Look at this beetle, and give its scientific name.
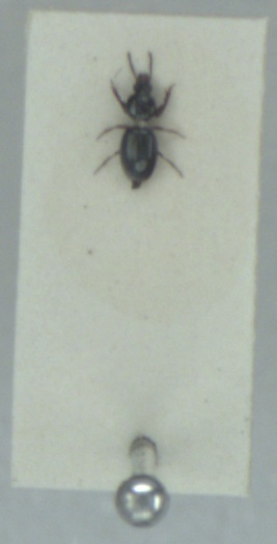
Dyschirius globosus
